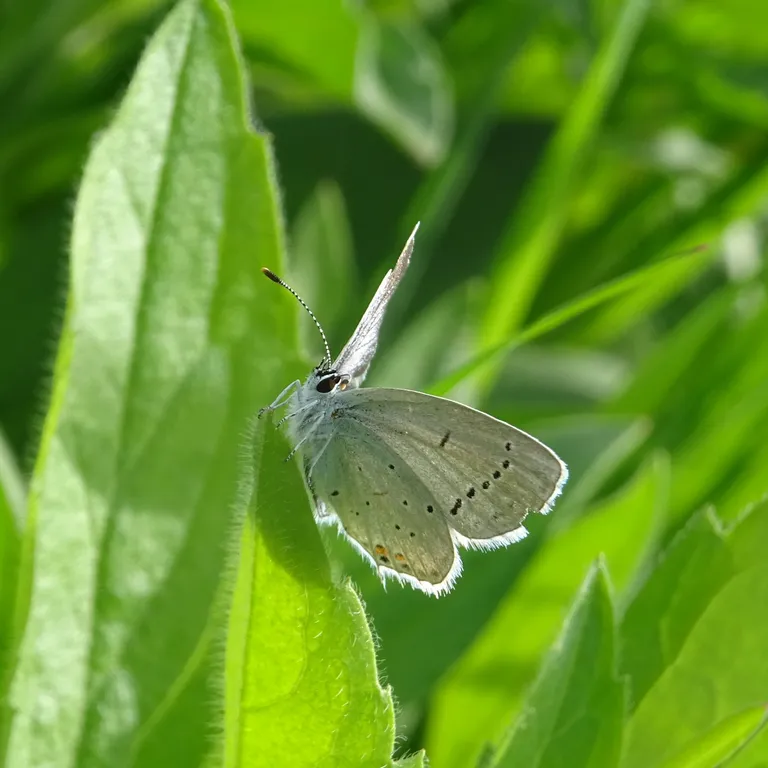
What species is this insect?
Cupido argiades (also Elkalyce argiades)
